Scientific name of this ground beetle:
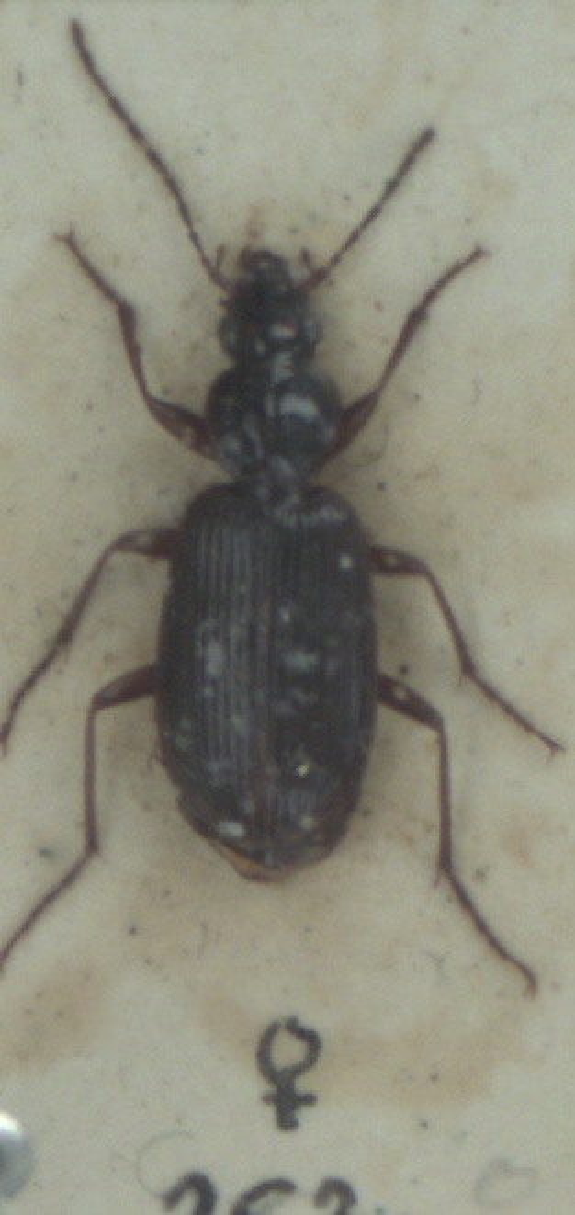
Platynus livens
